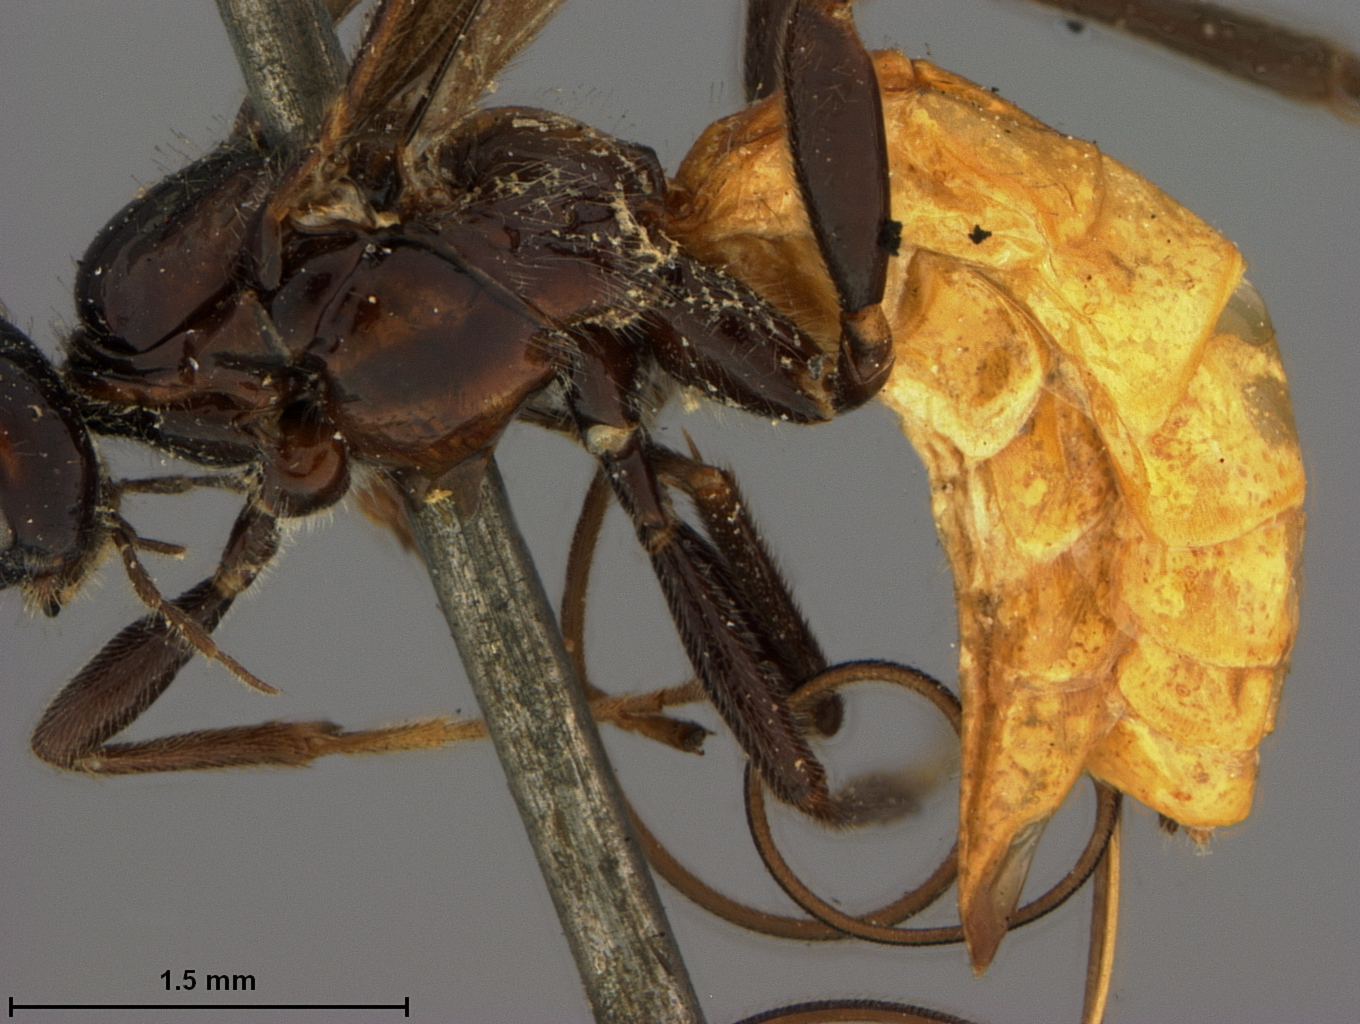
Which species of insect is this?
Bracon alaskensis
